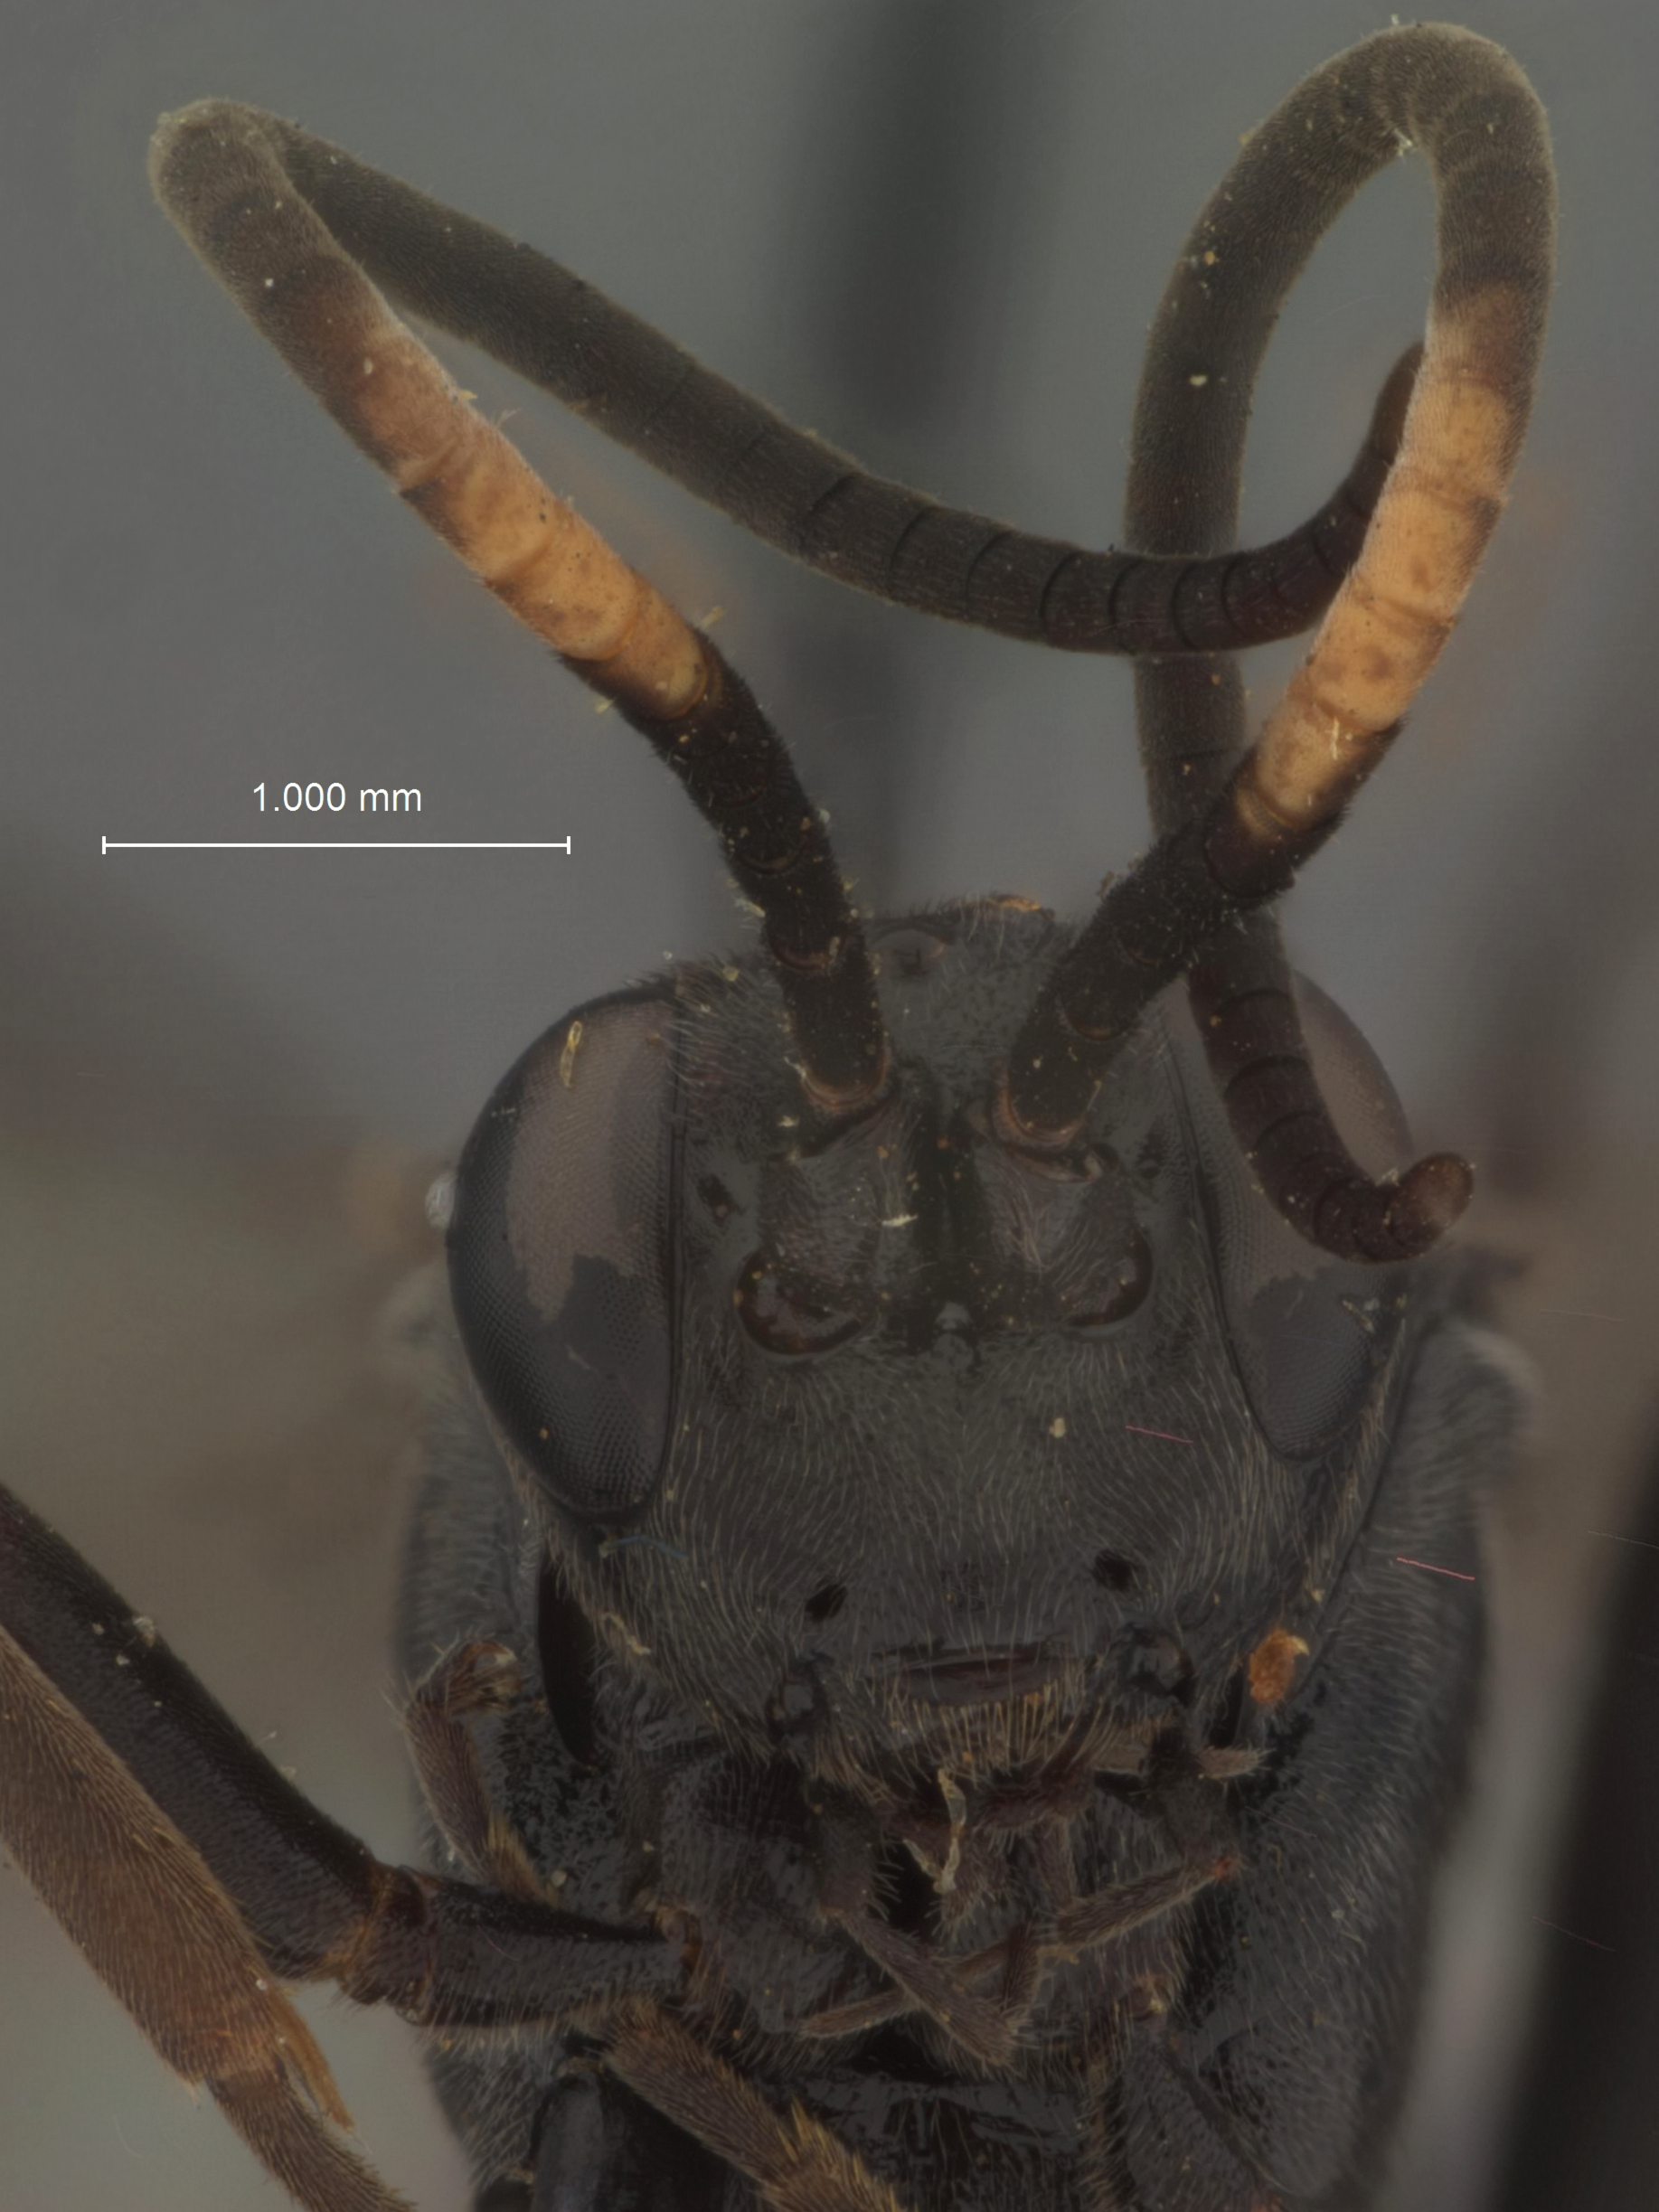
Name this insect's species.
Pezoporus opacus
